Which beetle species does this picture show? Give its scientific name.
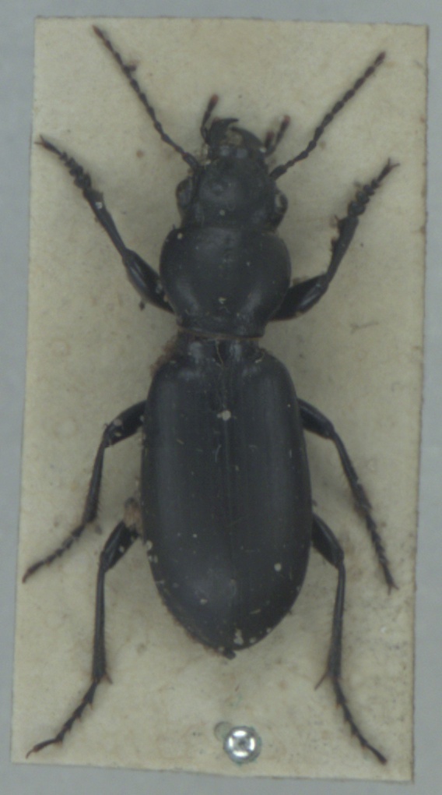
Broscus cephalotes
